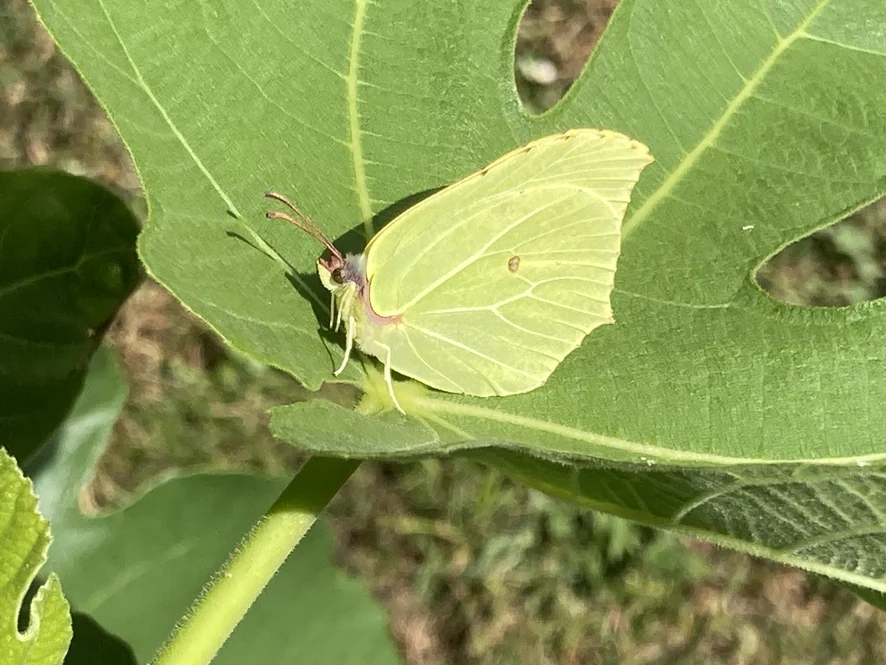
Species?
Gonepteryx rhamni
